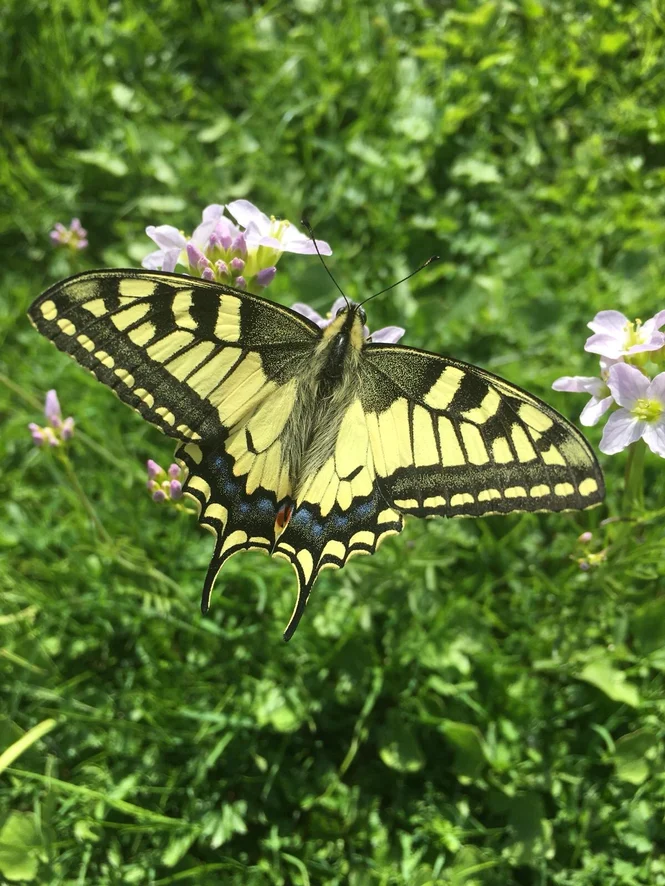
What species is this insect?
Papilio machaon
